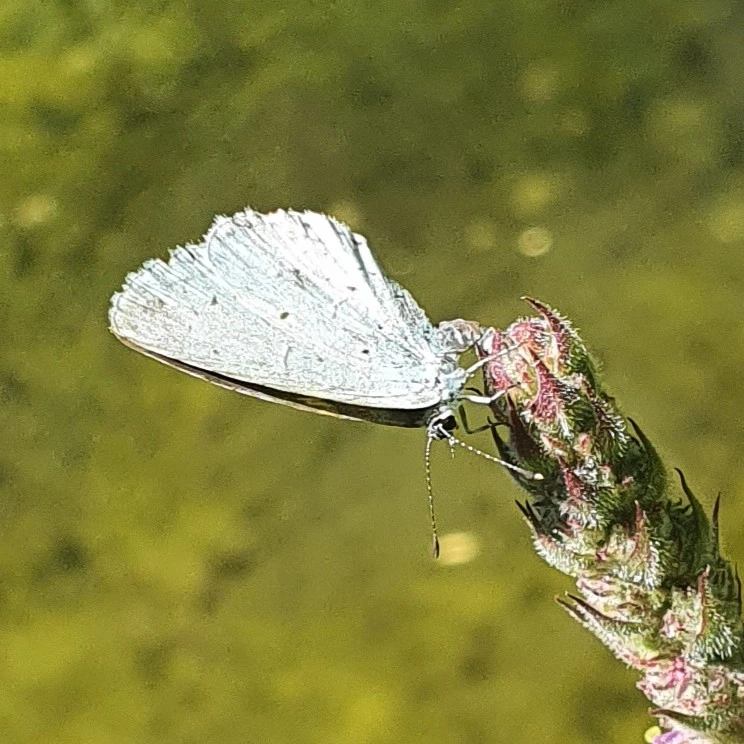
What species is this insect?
Celastrina argiolus
